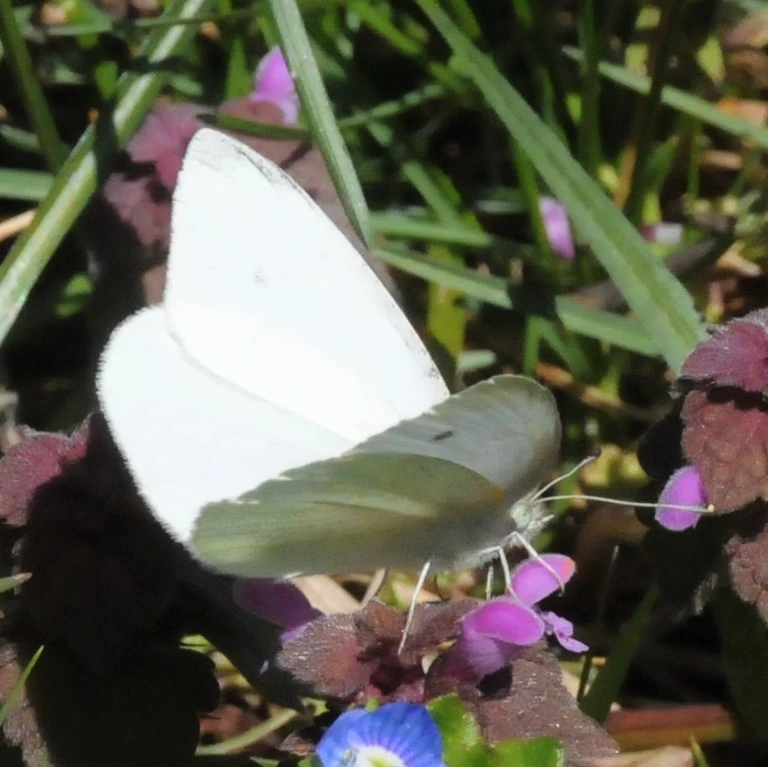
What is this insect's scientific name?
Pieris rapae
